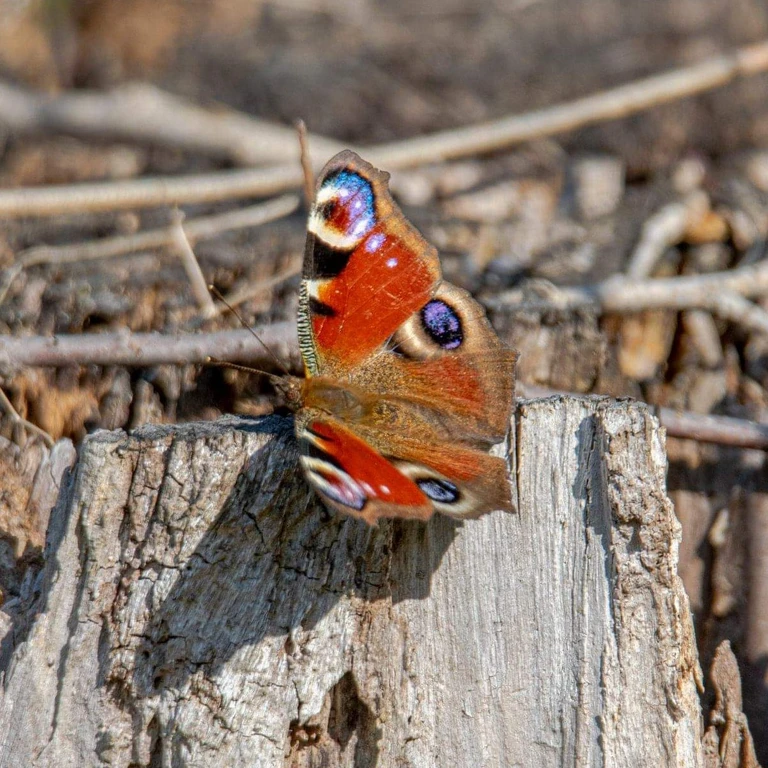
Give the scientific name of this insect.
Aglais io
